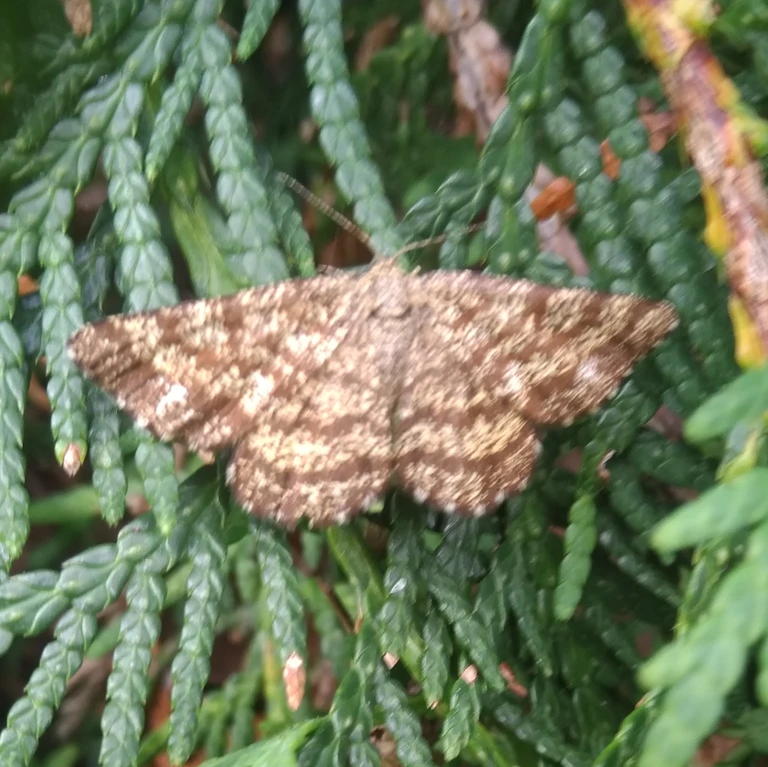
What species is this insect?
Ematurga atomaria
